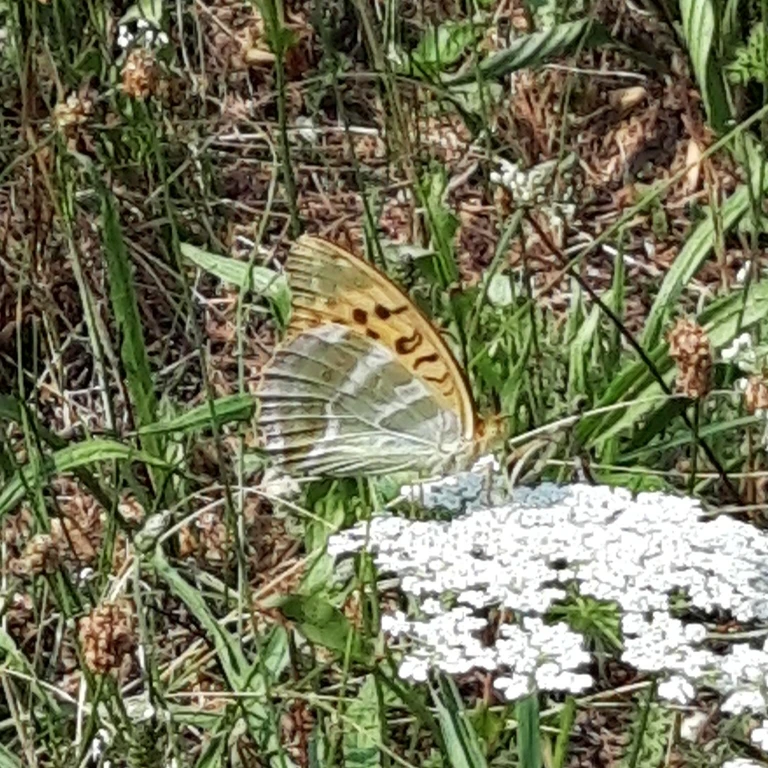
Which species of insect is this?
Argynnis paphia
